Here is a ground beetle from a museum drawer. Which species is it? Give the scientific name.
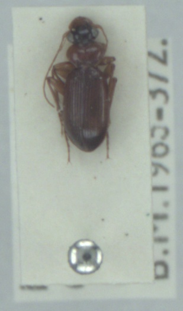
Leistus terminatus
